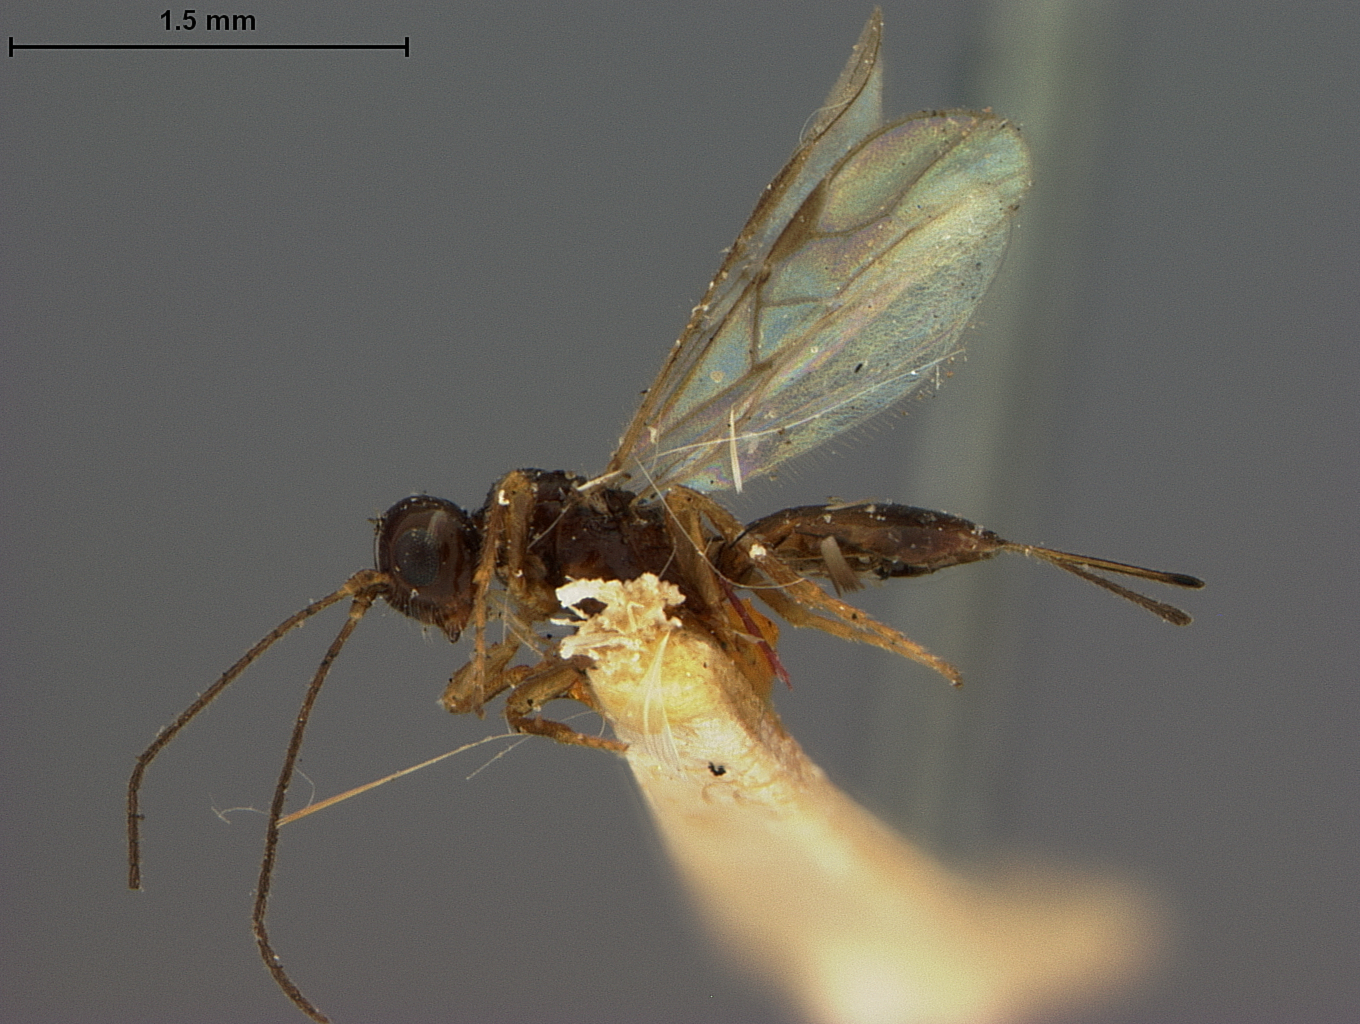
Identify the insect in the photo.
Caenophanes atrata
